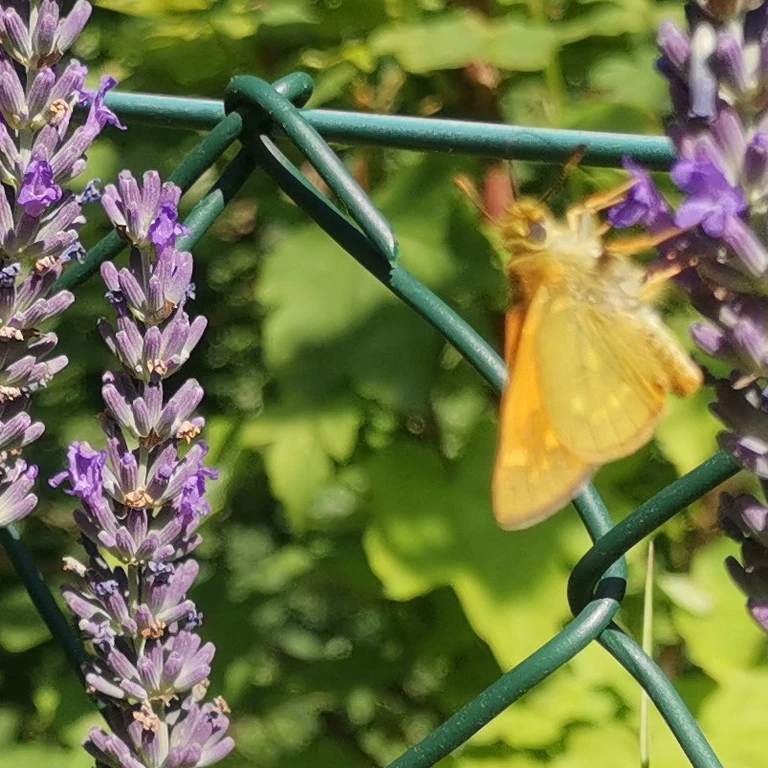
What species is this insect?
Ochlodes sylvanus (also Ochlodes venata)
